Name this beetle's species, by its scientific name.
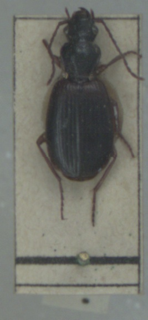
Cymindis vaporariorum
